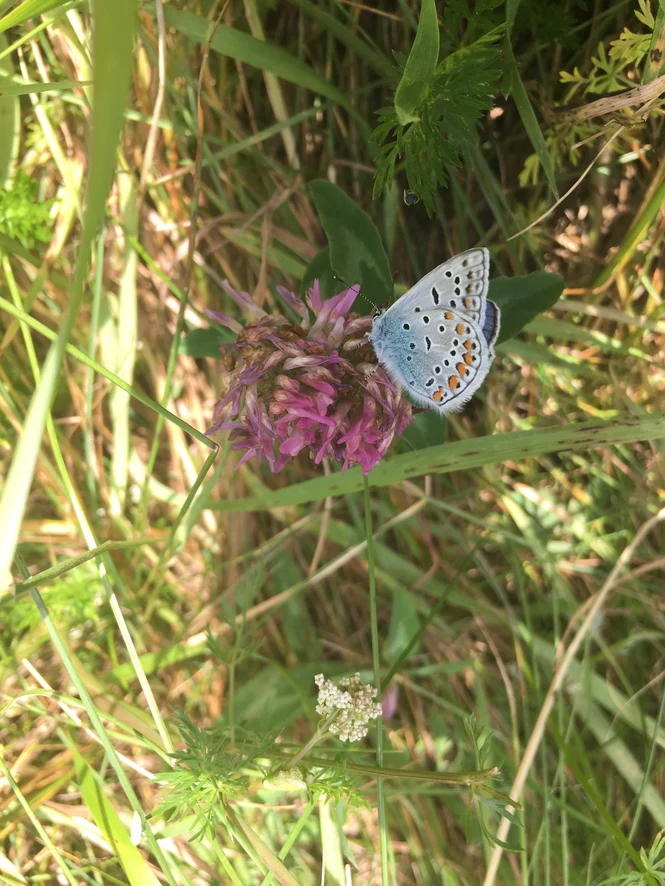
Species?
Polyommatus icarus
